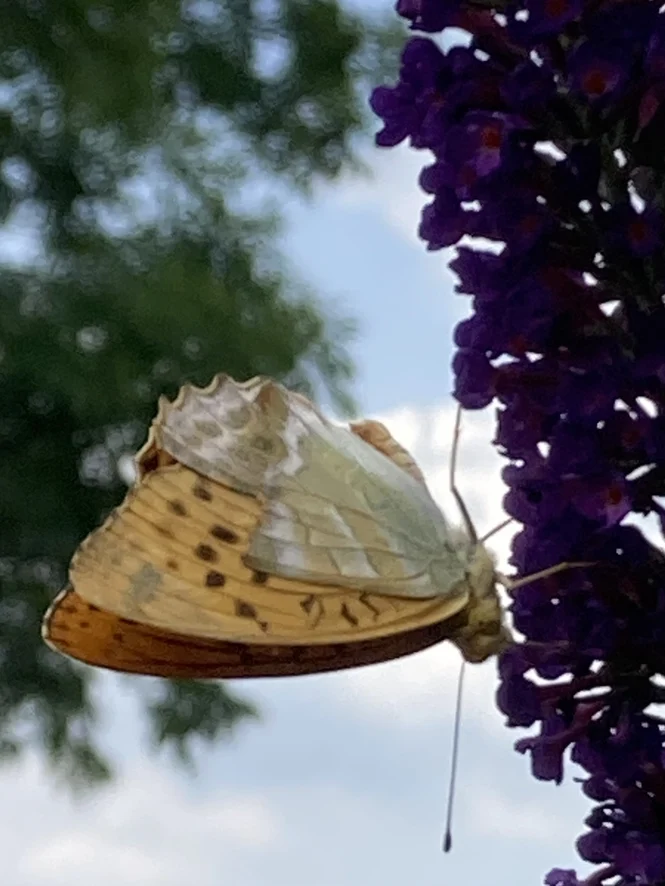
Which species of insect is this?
Argynnis paphia
